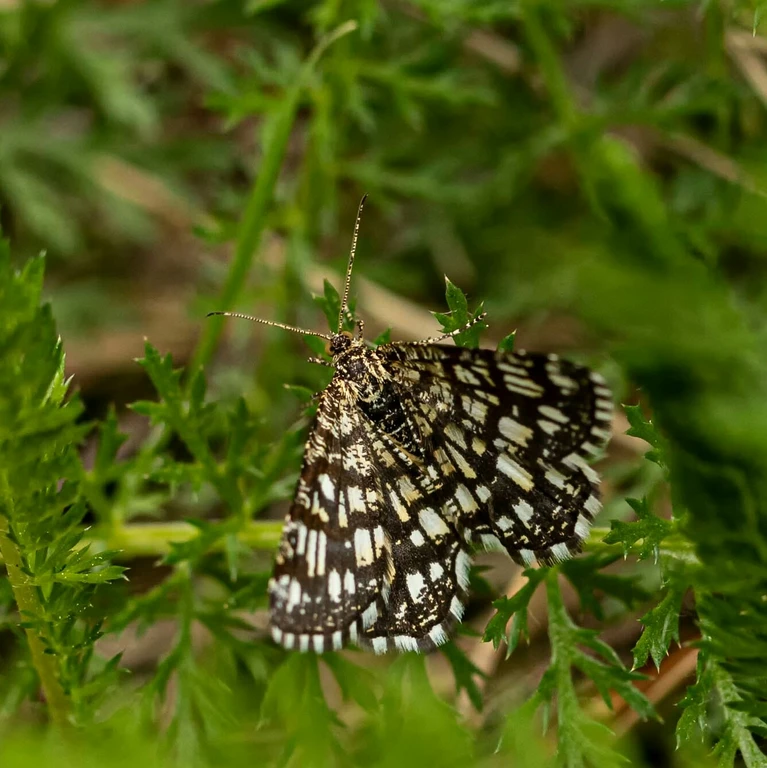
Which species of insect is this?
Chiasmia clathrata
